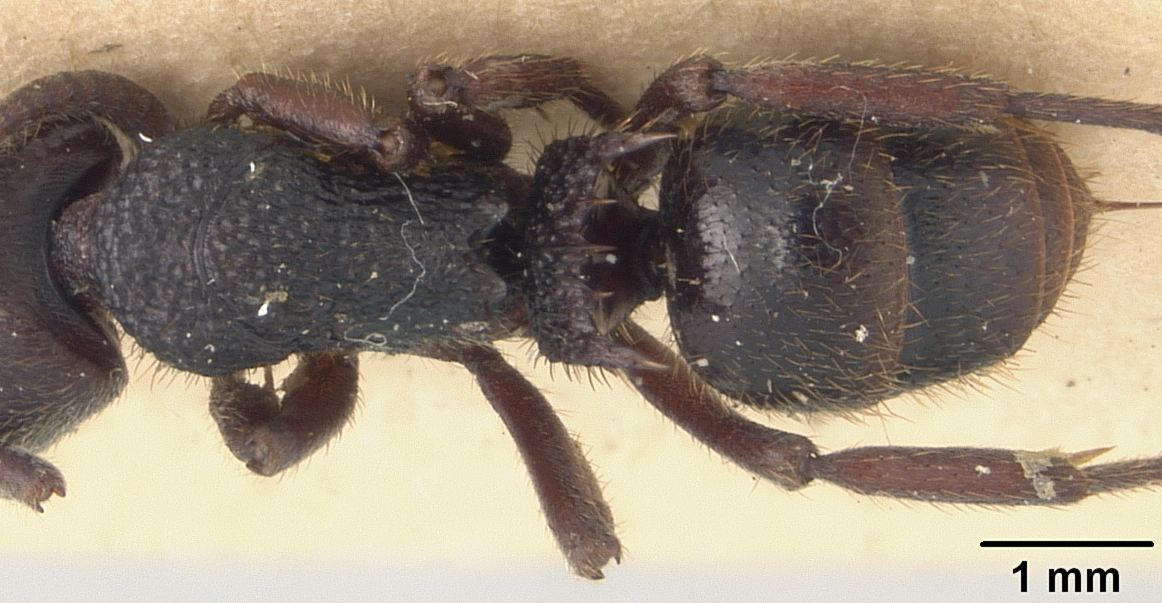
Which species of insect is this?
Phrynoponera gabonensis
